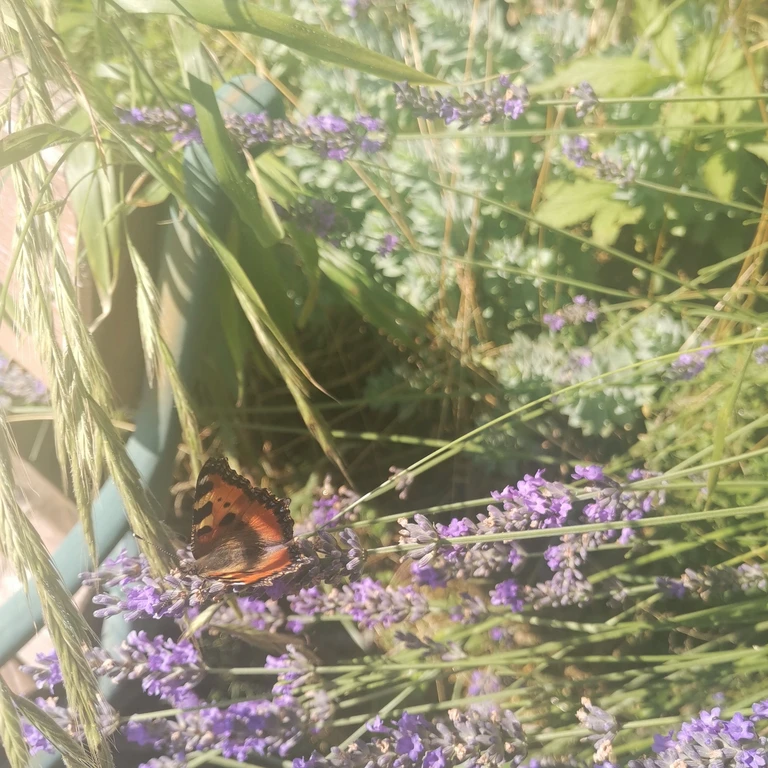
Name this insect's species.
Aglais urticae
